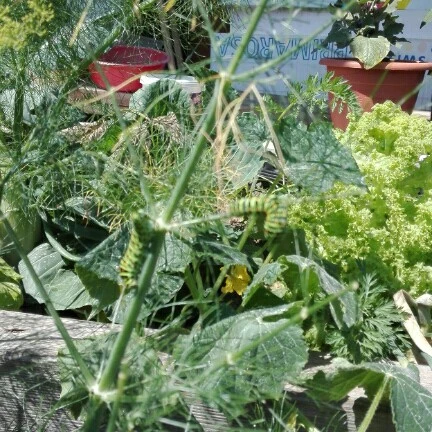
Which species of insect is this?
Papilio machaon
